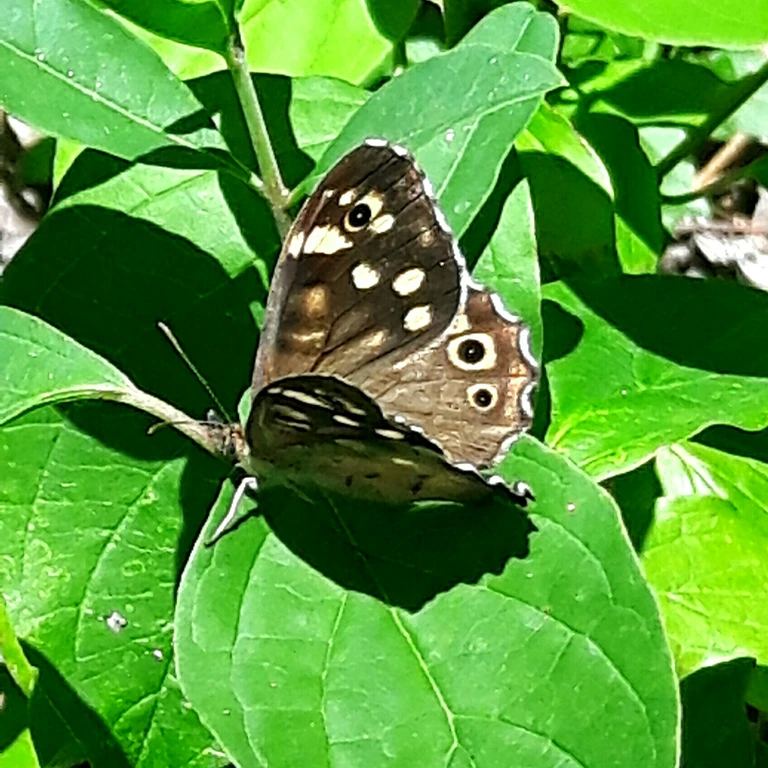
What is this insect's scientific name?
Pararge aegeria
